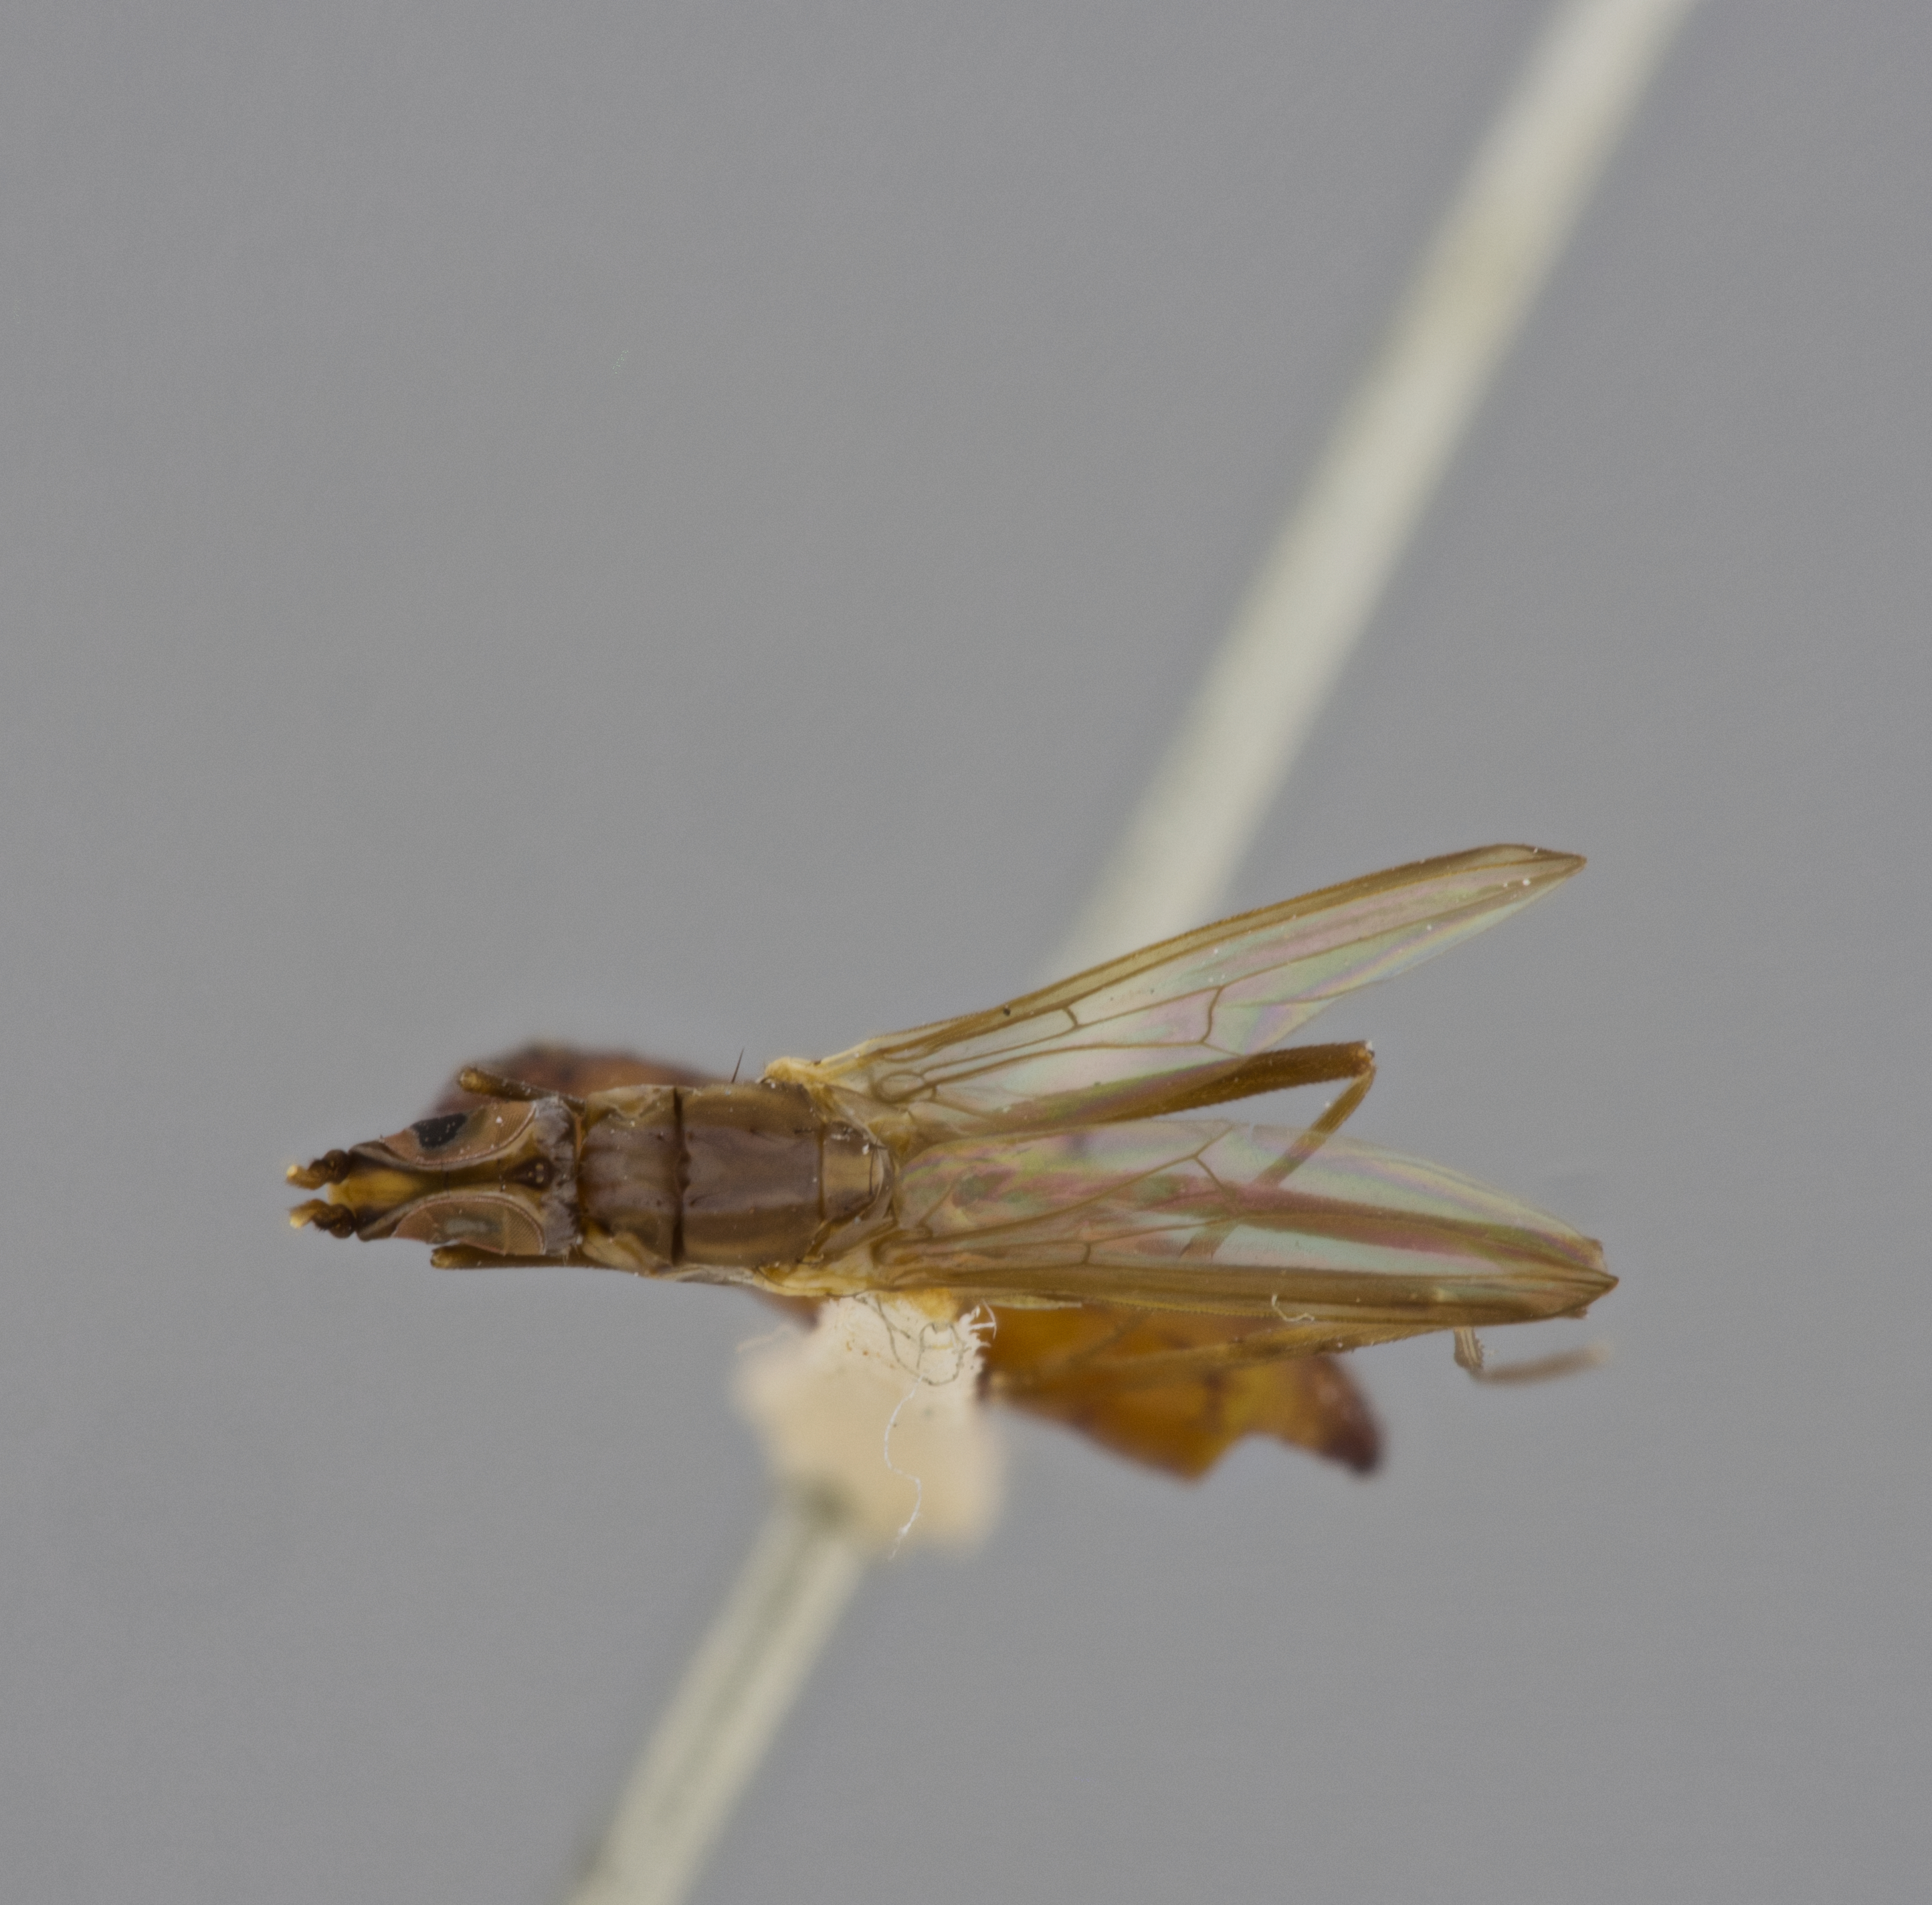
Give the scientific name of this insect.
Chaetonerius comperei
